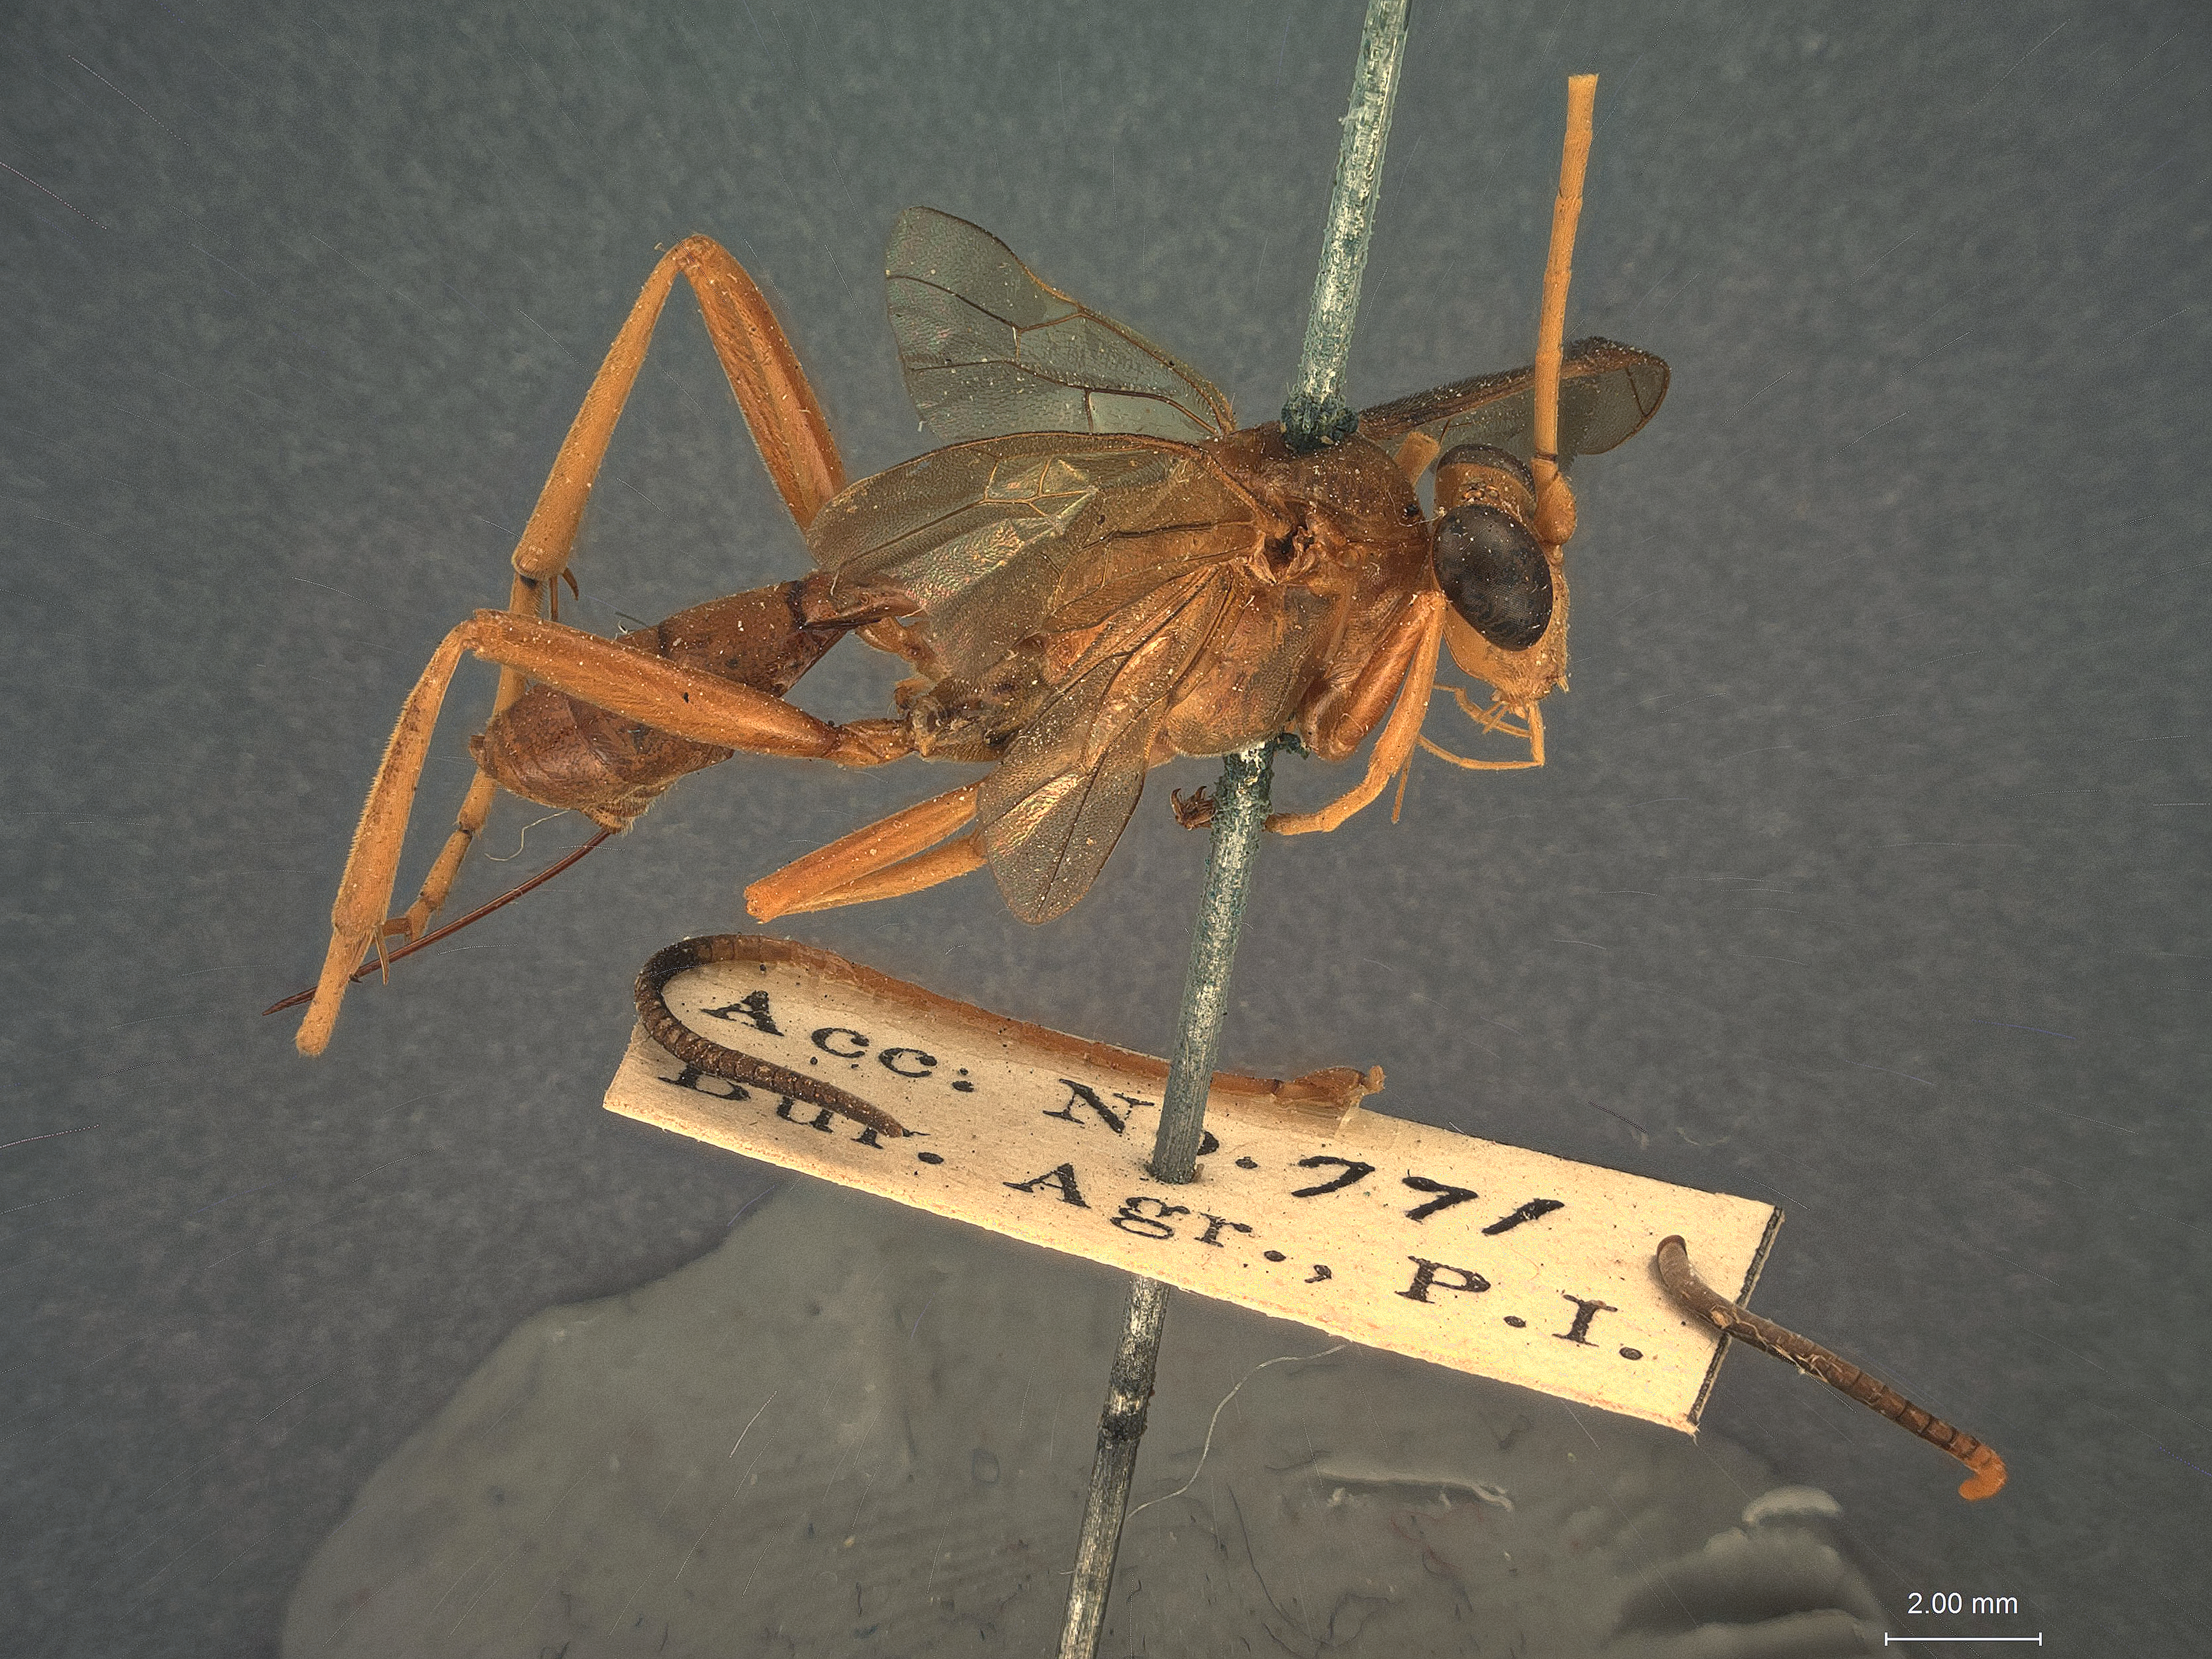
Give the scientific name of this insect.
Mansa luzonensis
